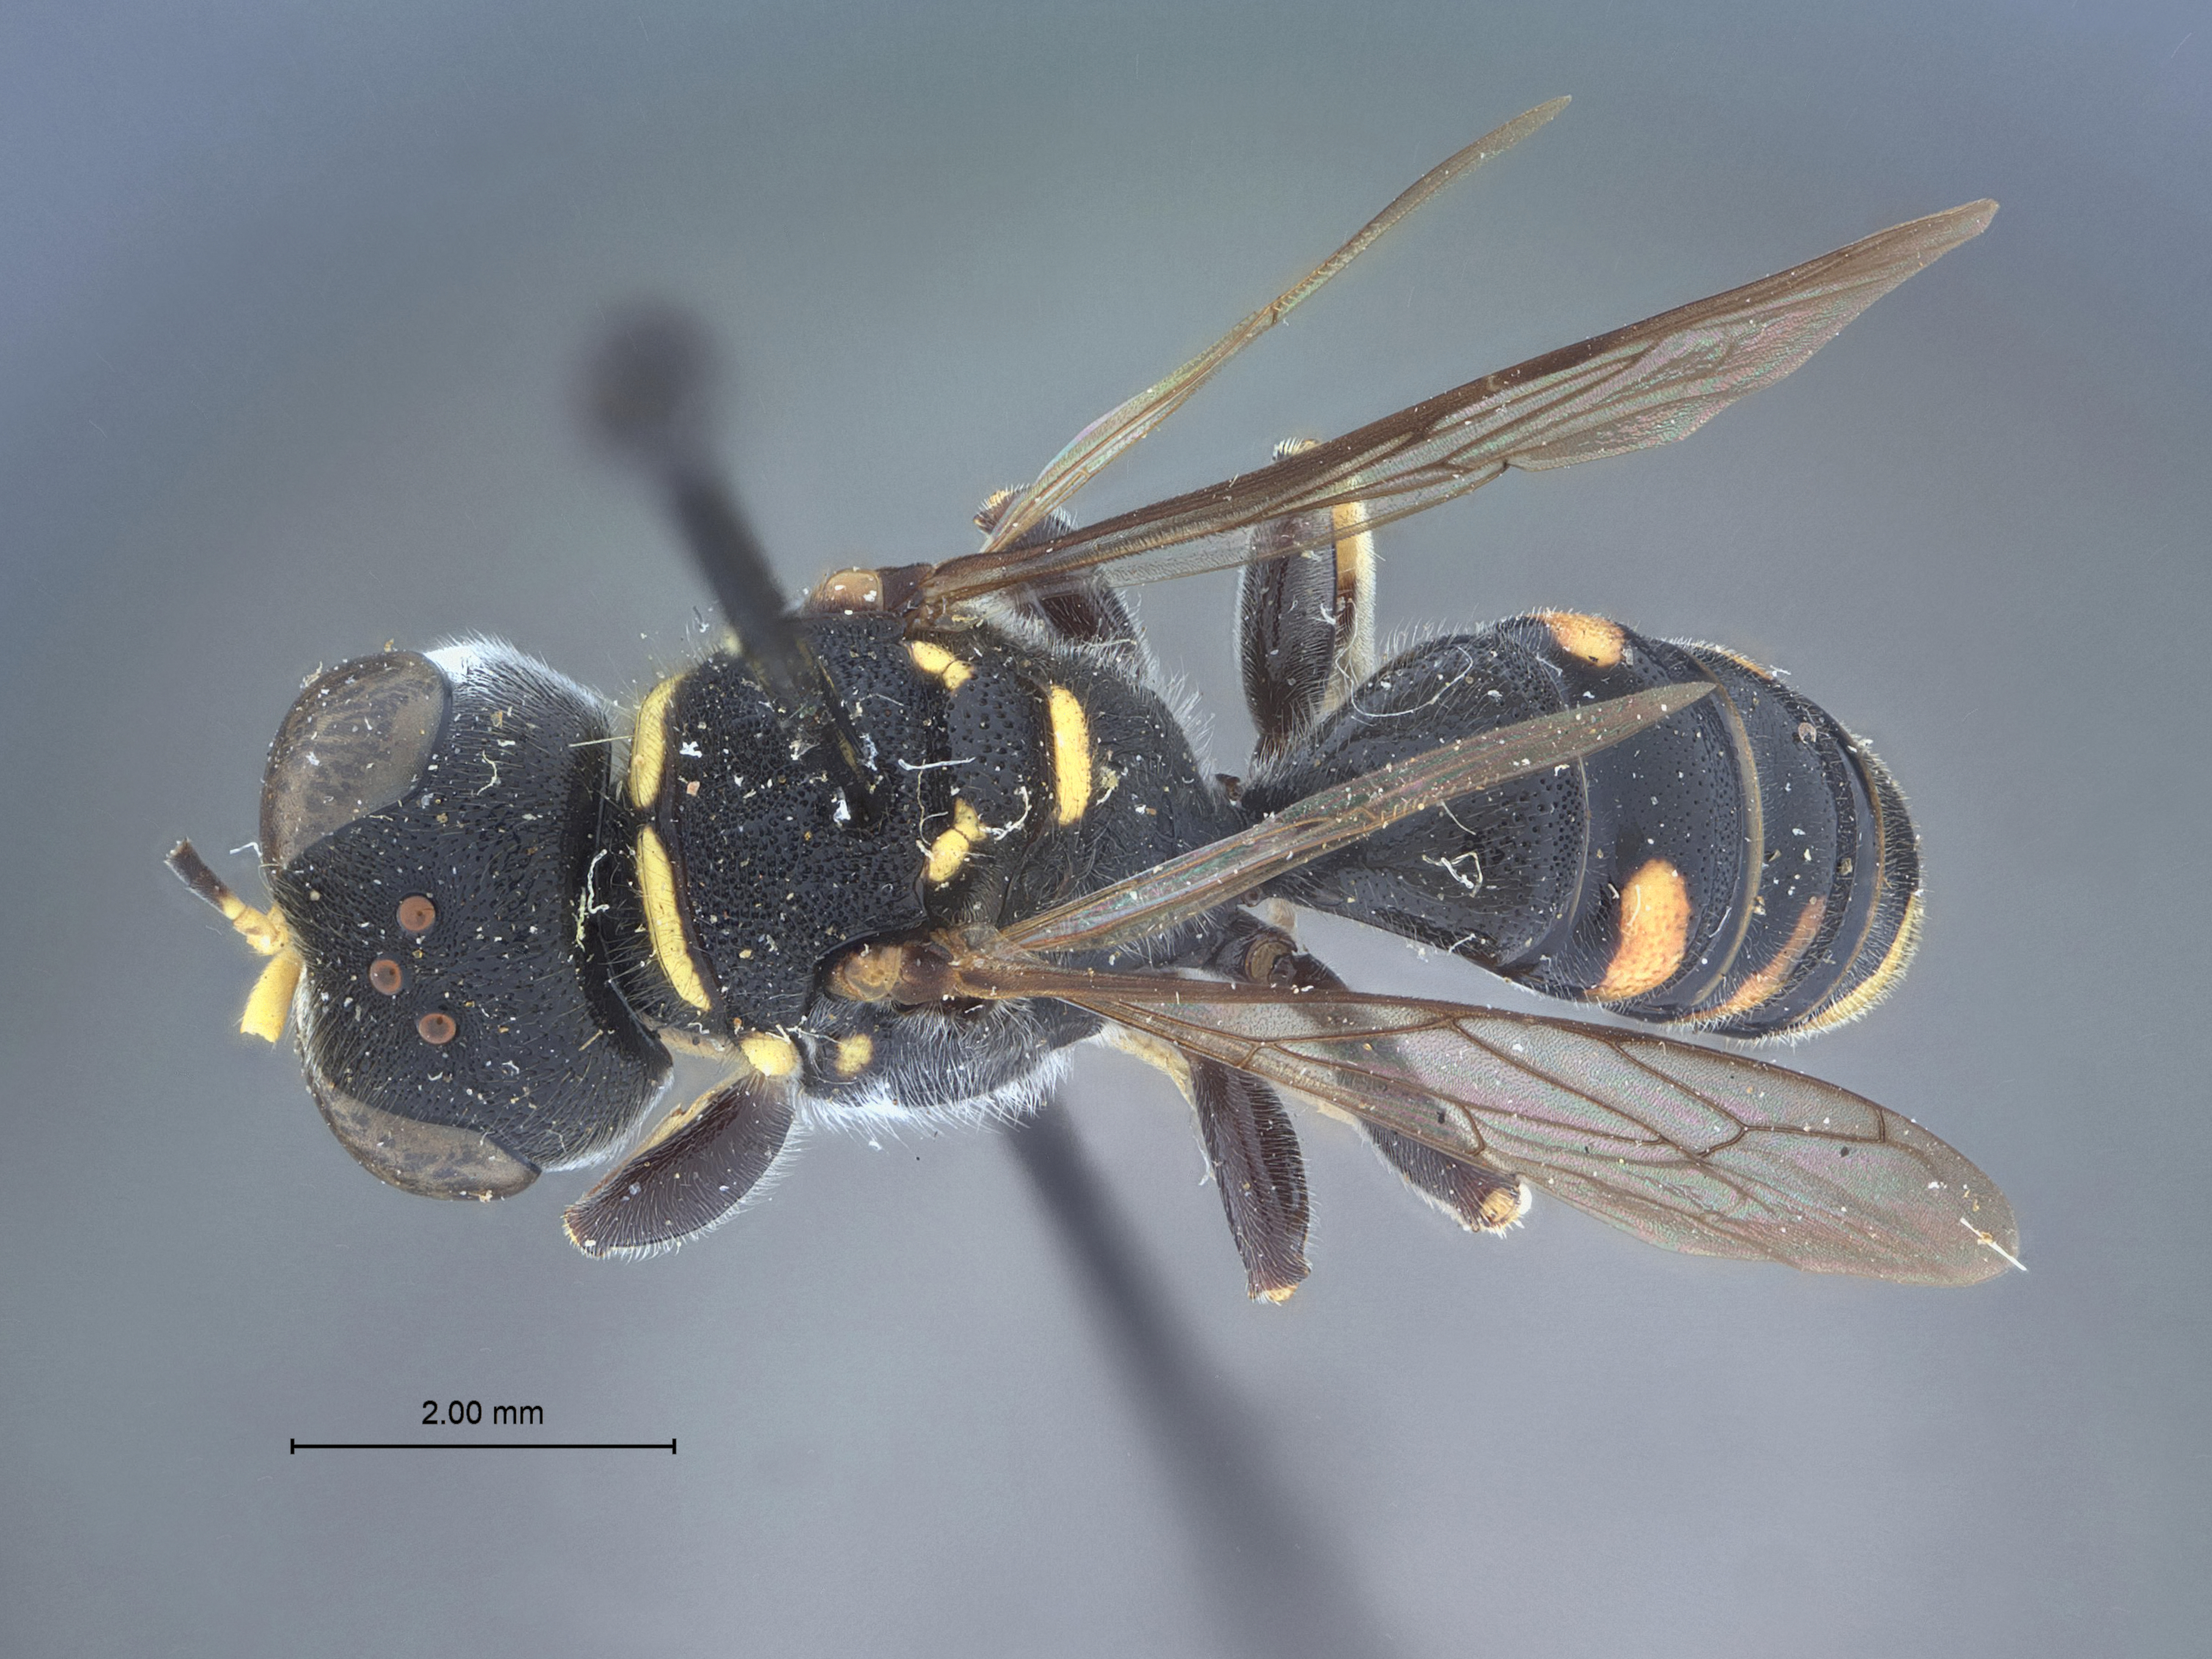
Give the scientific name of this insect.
Crabro banksi
